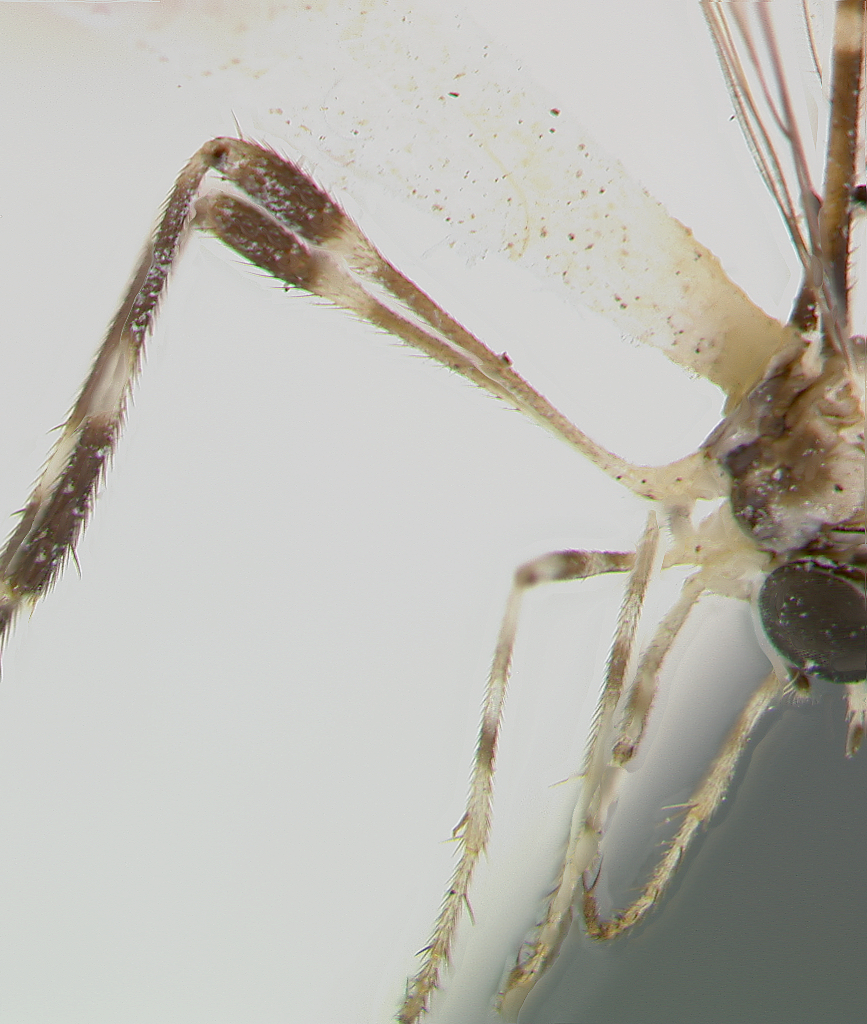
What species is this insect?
Schildia jamaicensis
